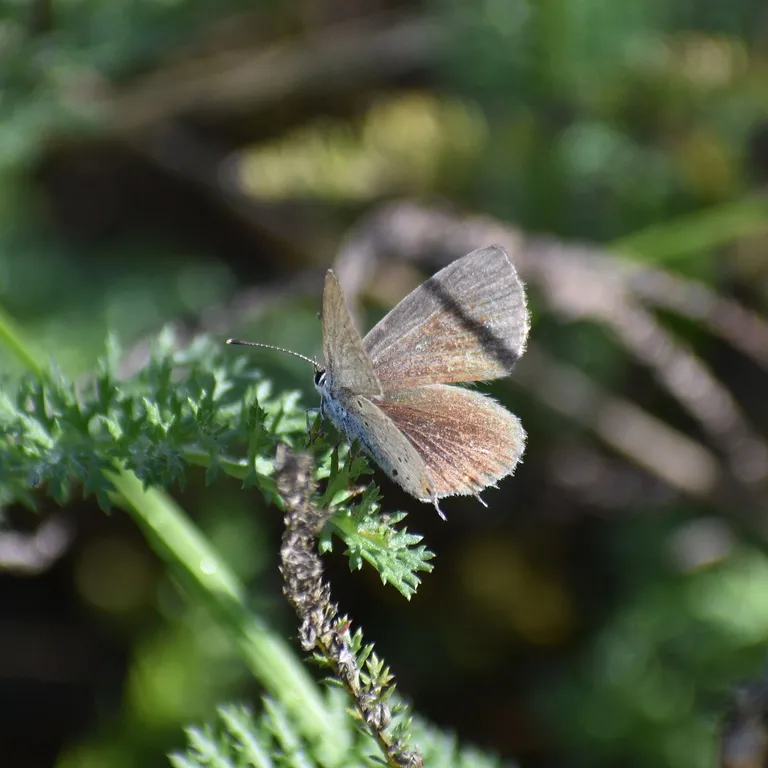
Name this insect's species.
Cupido argiades (also Elkalyce argiades)
